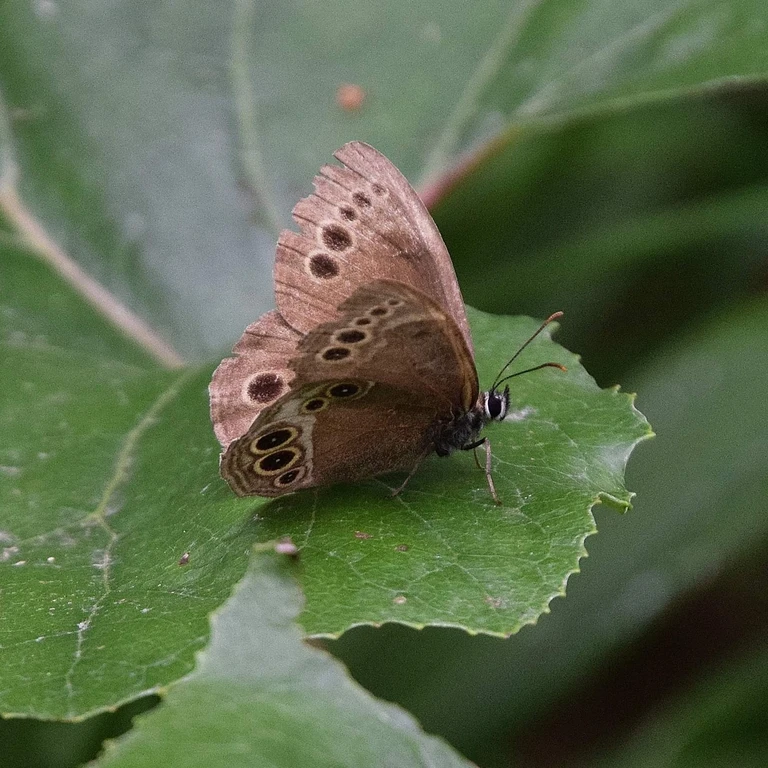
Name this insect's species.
Lopinga achine (also Pararge achine)
